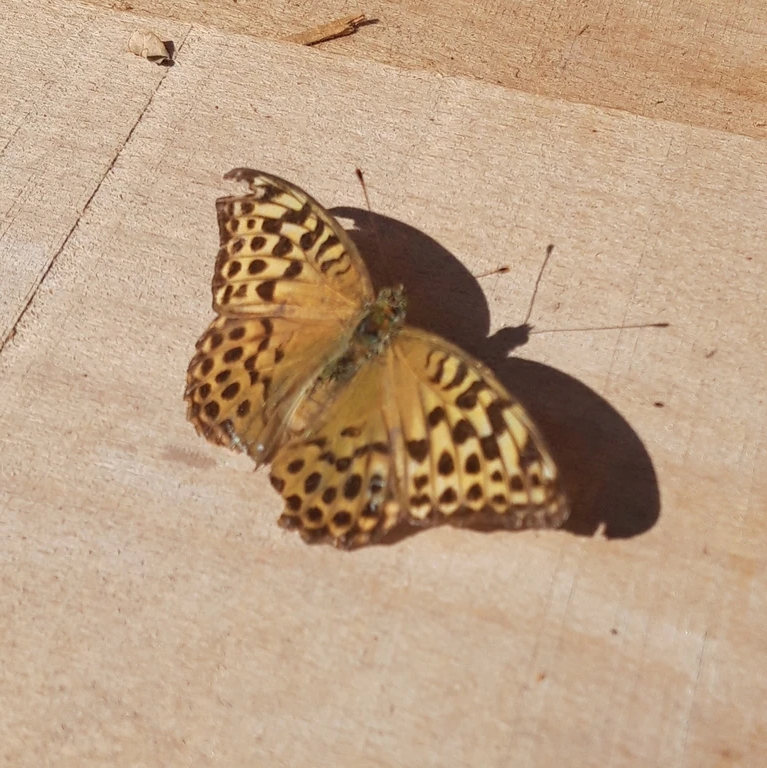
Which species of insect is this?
Argynnis paphia
